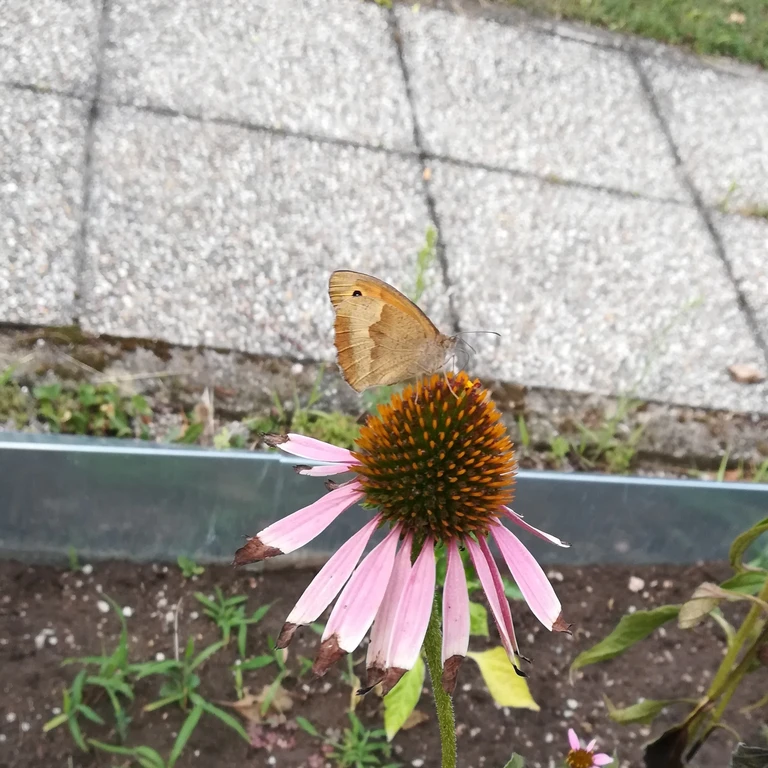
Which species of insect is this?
Maniola jurtina
